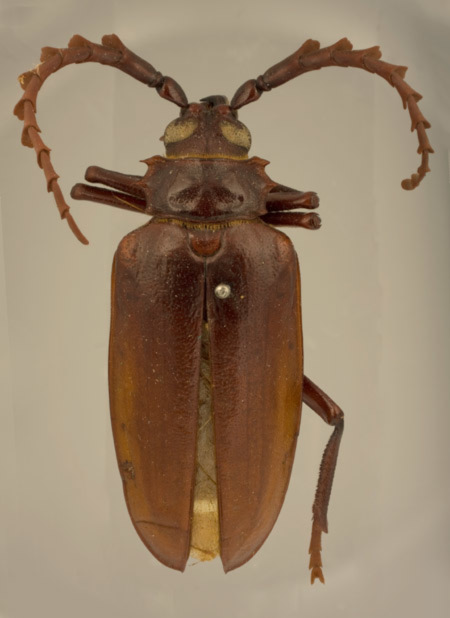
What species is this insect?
Prionus fissifrons (also Prionus californicus)
